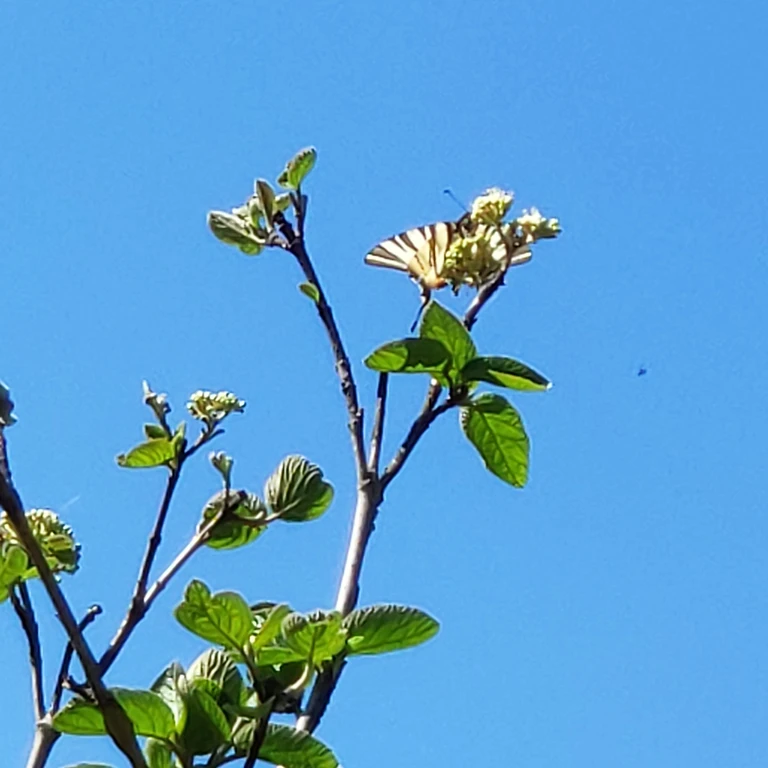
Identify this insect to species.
Iphiclides podalirius
